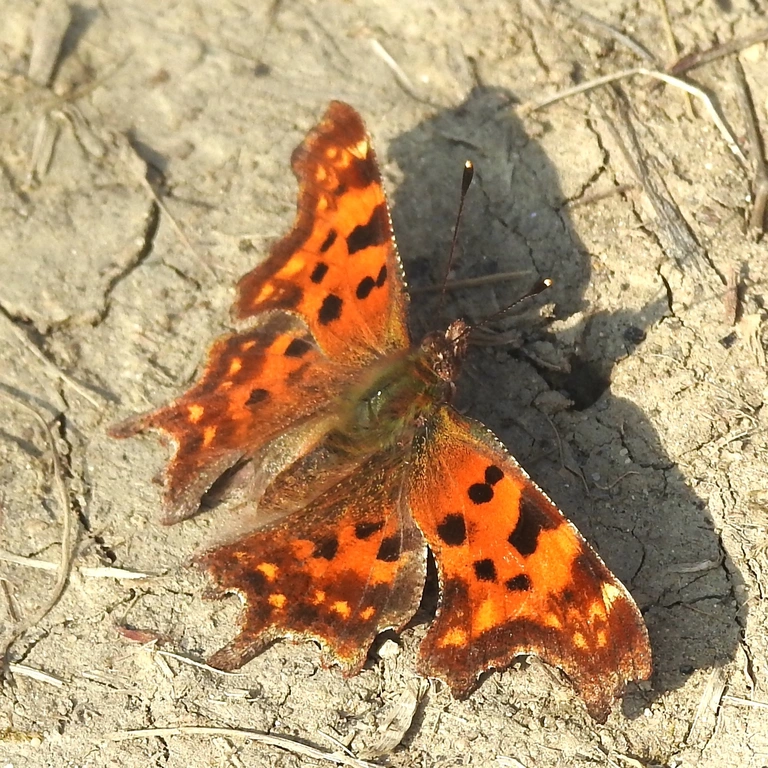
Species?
Polygonia c-album
